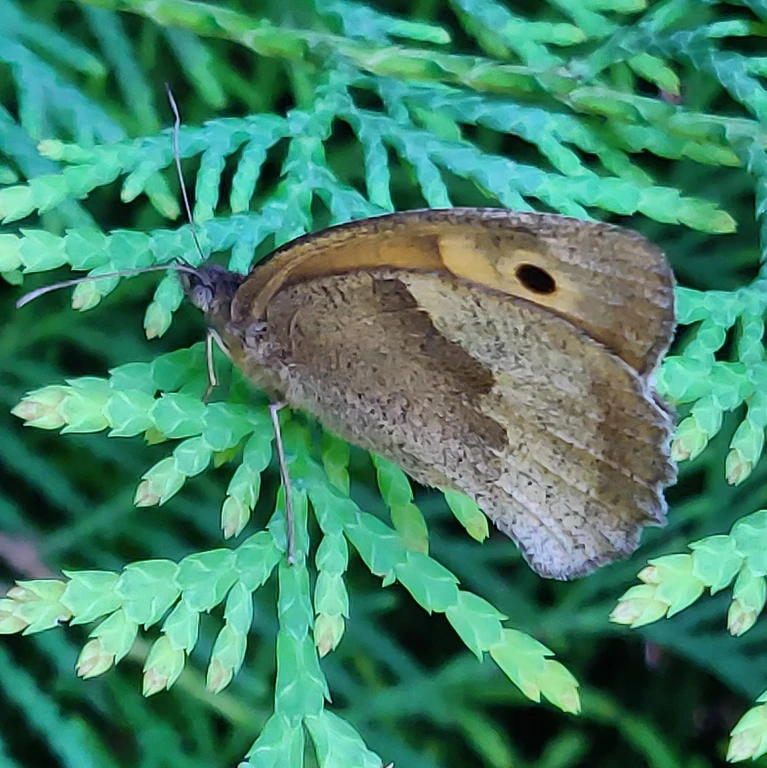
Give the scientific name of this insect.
Maniola jurtina
